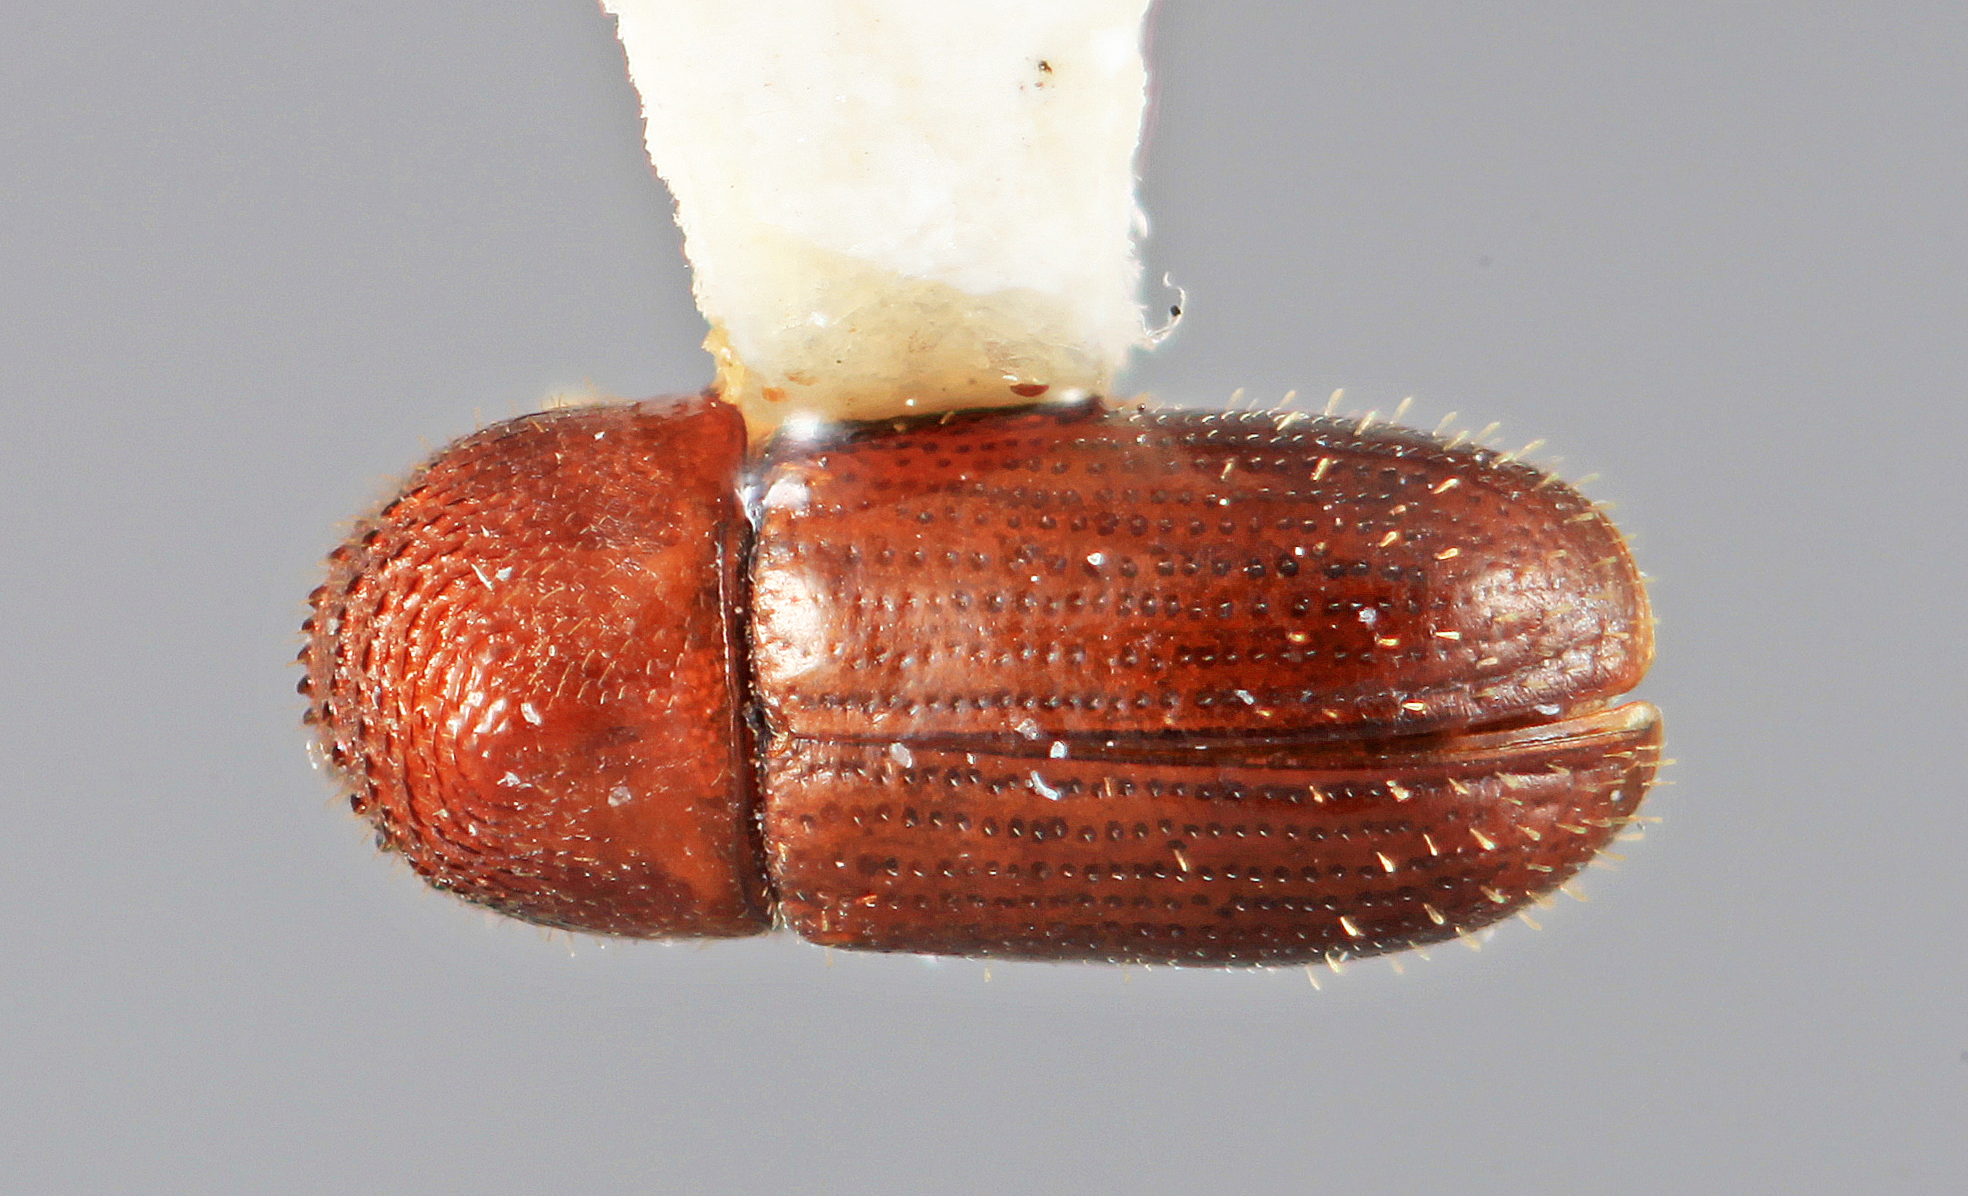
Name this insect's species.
Cryptocarenus lepidus
